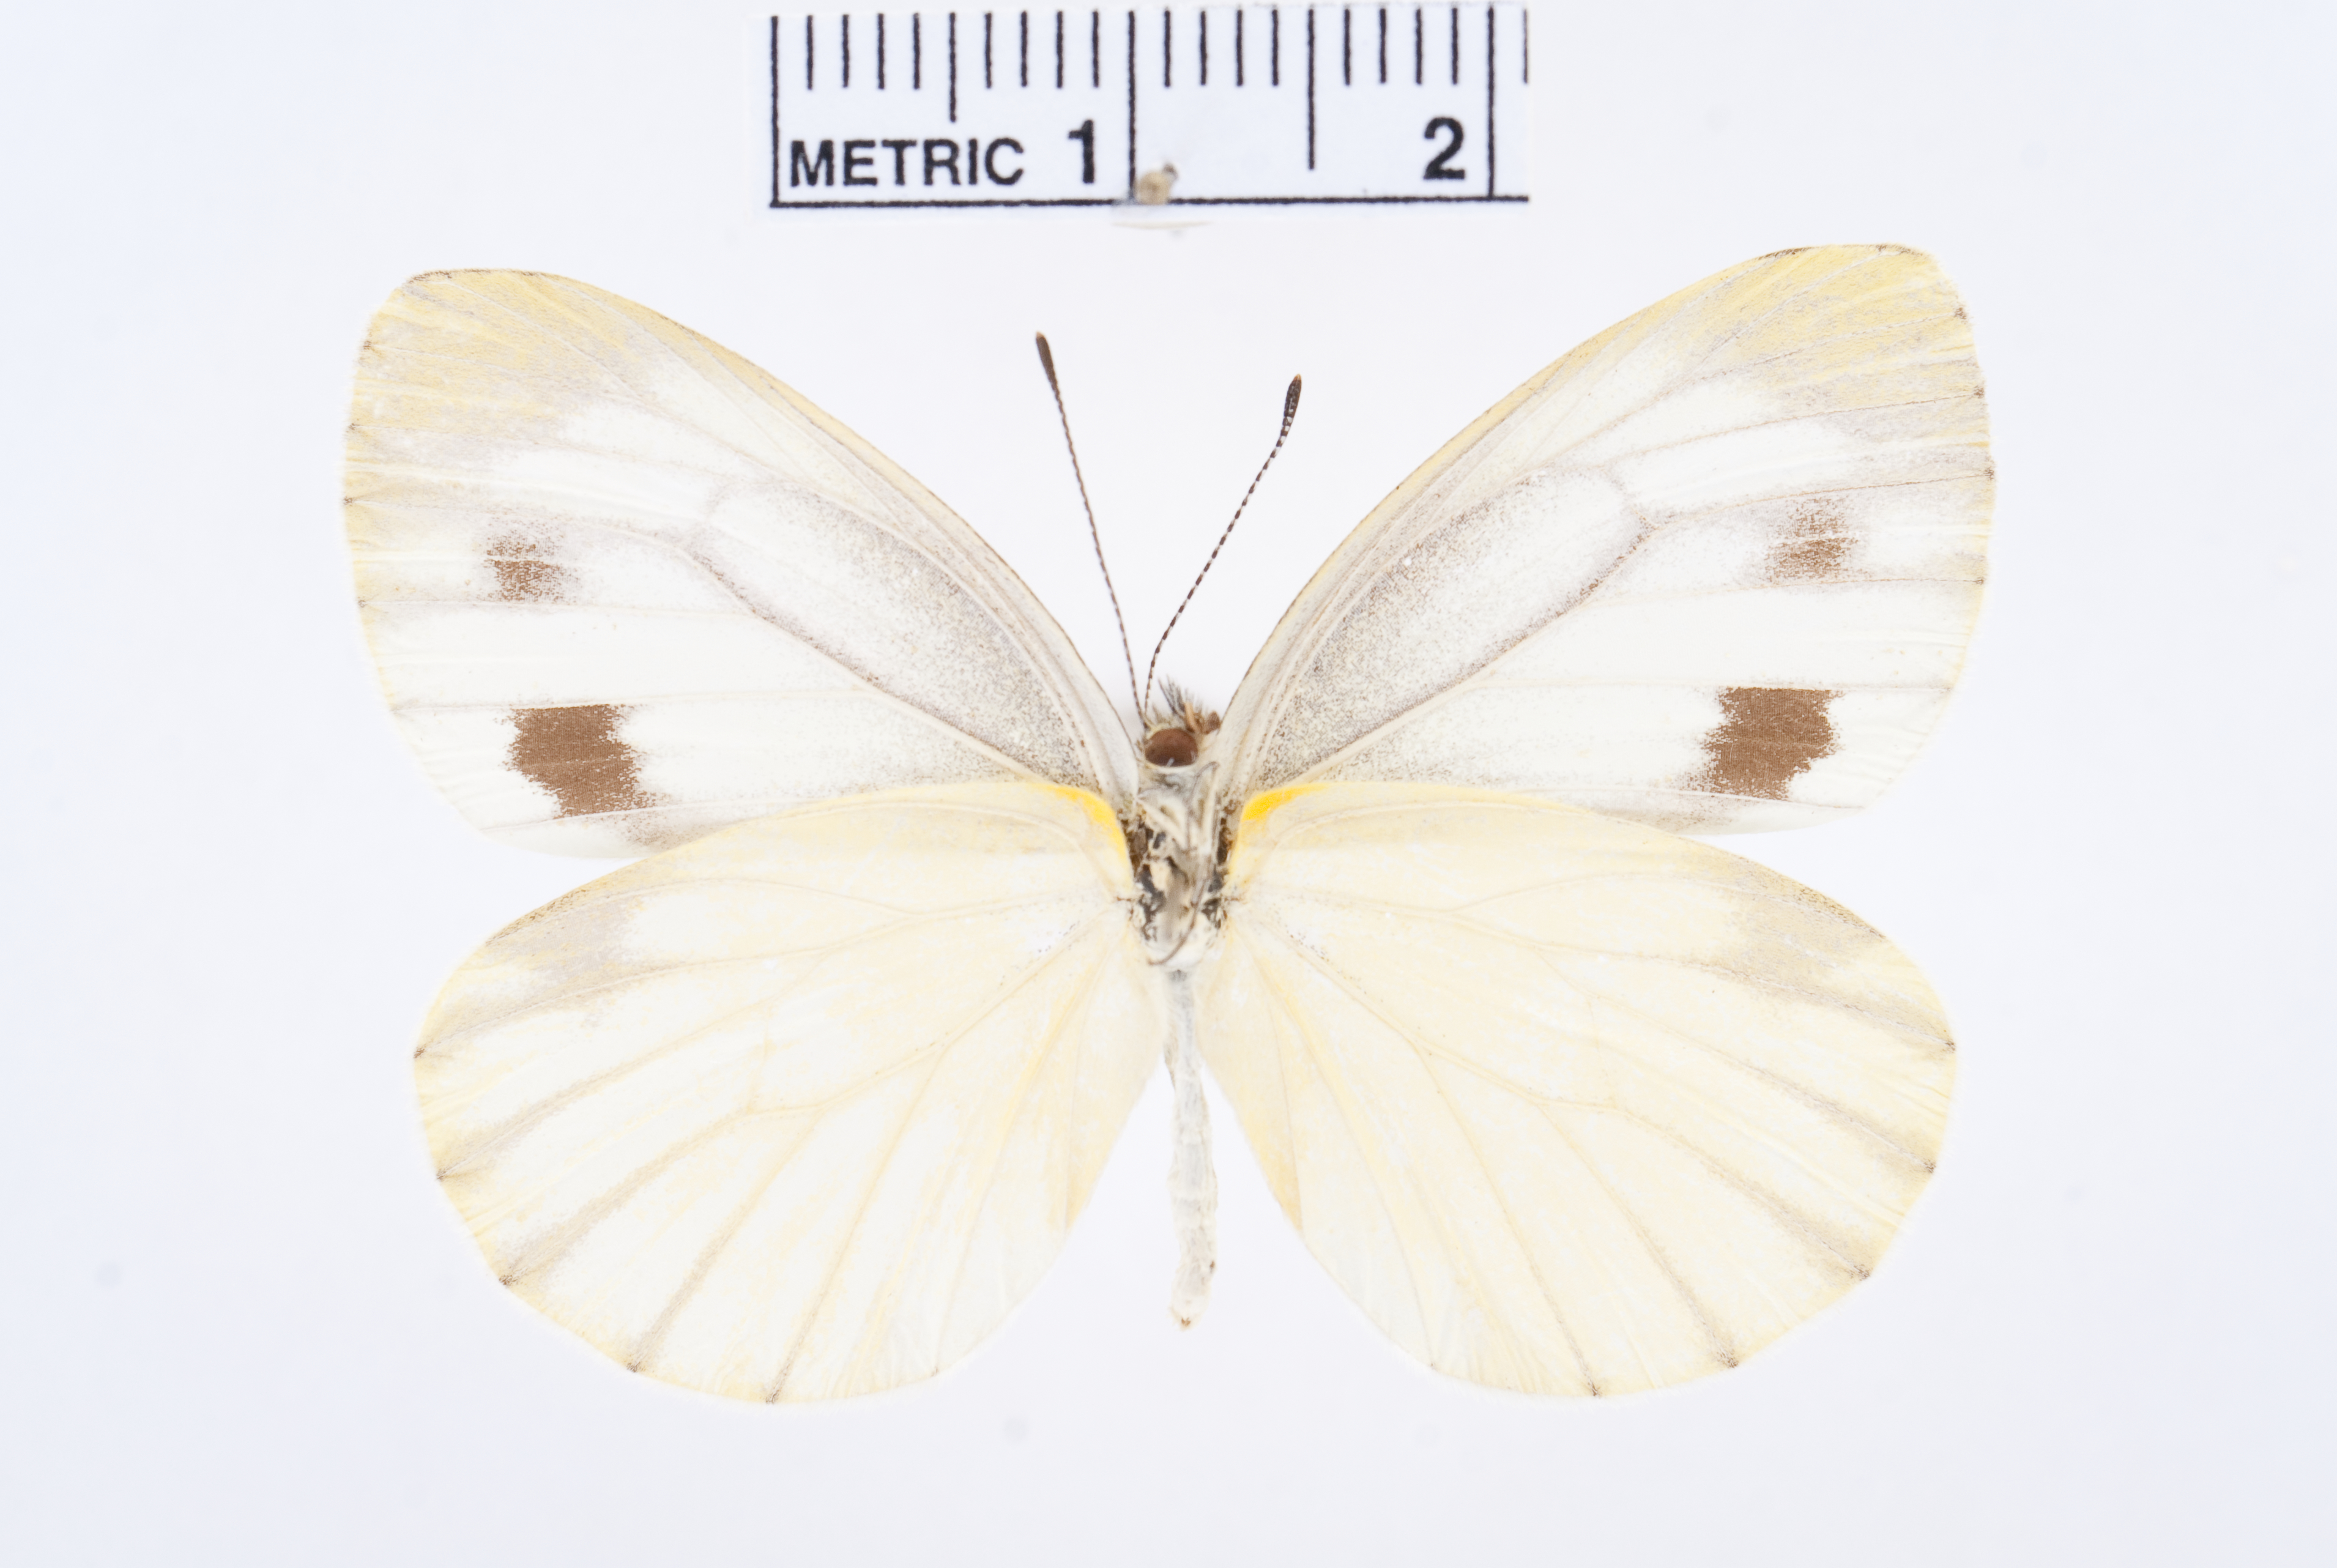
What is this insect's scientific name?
Pieris nesis
